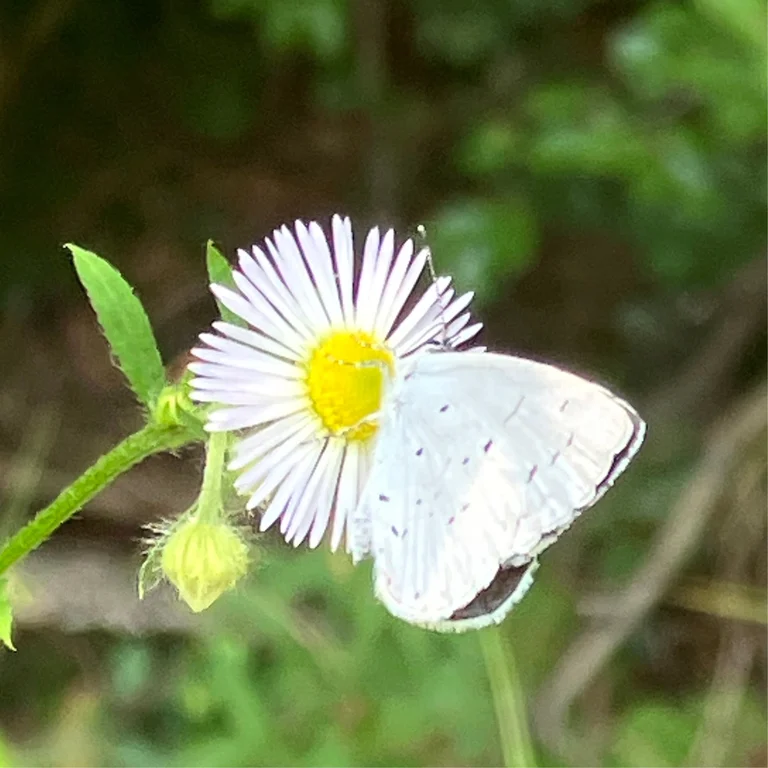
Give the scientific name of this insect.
Celastrina argiolus
